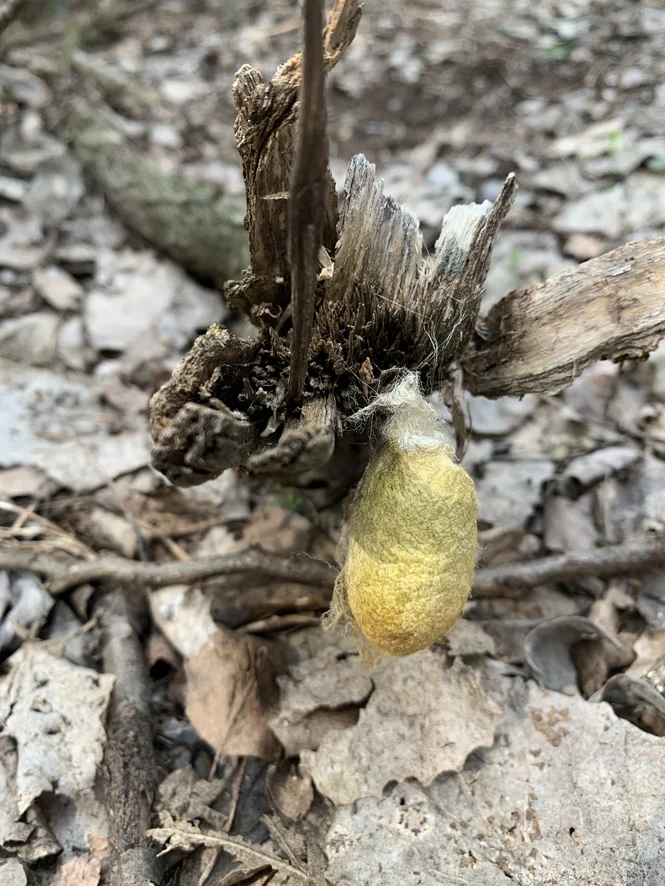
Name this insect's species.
Antheraea yamamai
